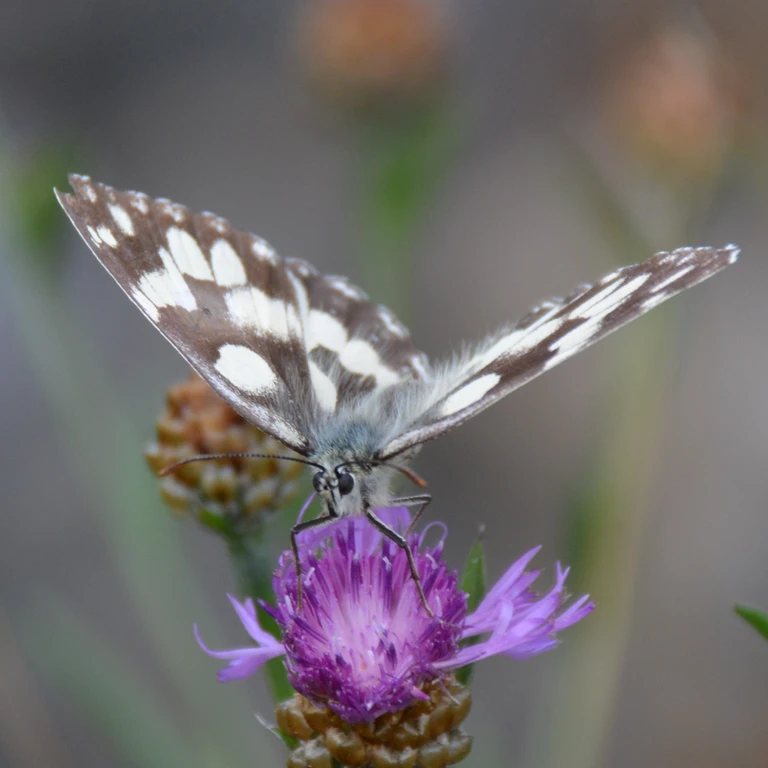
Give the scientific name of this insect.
Melanargia galathea
